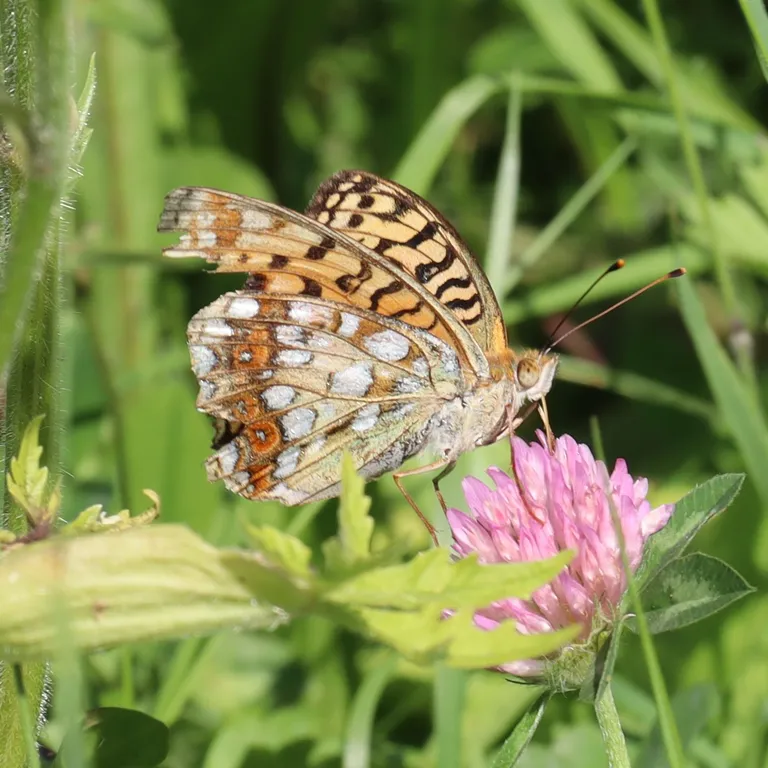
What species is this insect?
Fabriciana adippe
